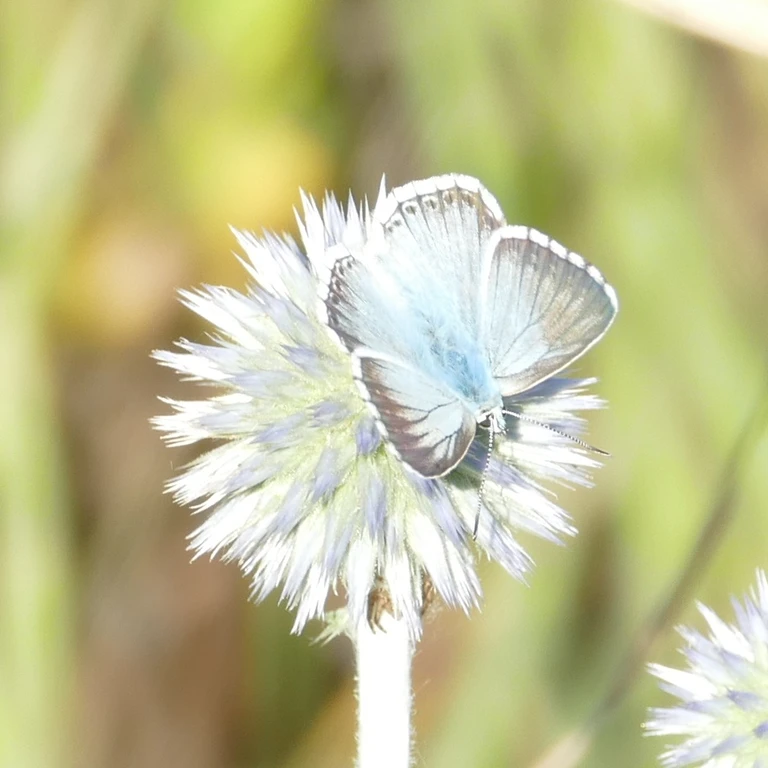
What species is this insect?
Lysandra coridon
